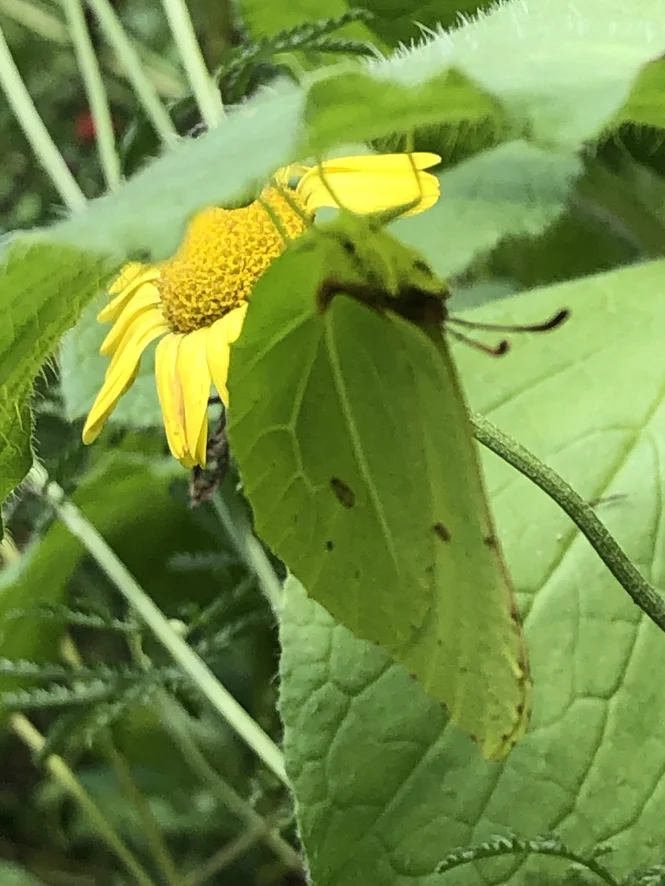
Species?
Gonepteryx rhamni
